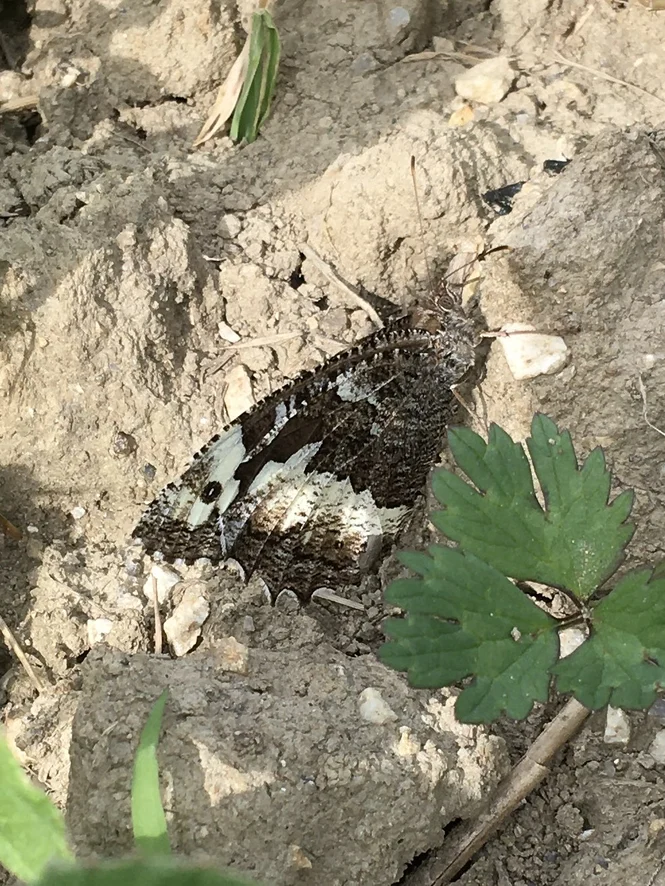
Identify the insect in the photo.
Brintesia circe
